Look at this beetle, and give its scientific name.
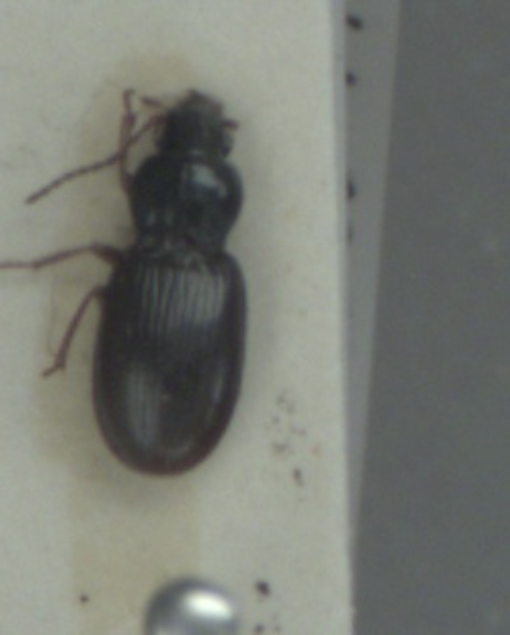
Pterostichus strenuus
